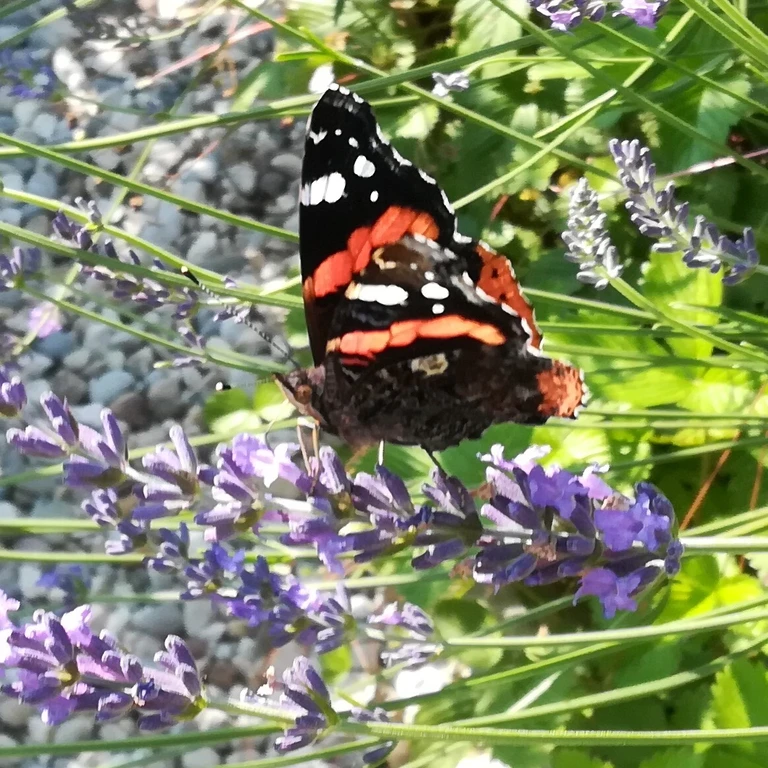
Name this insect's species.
Vanessa atalanta
